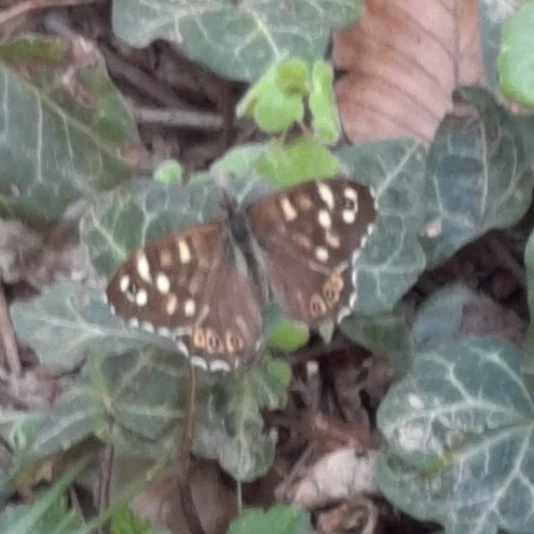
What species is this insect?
Pararge aegeria
